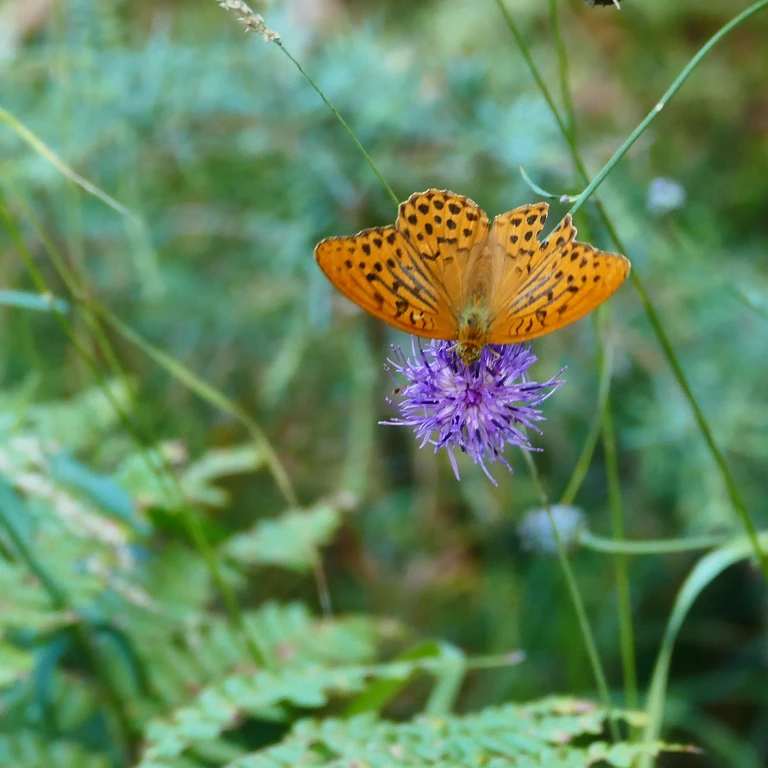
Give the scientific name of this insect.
Argynnis paphia
